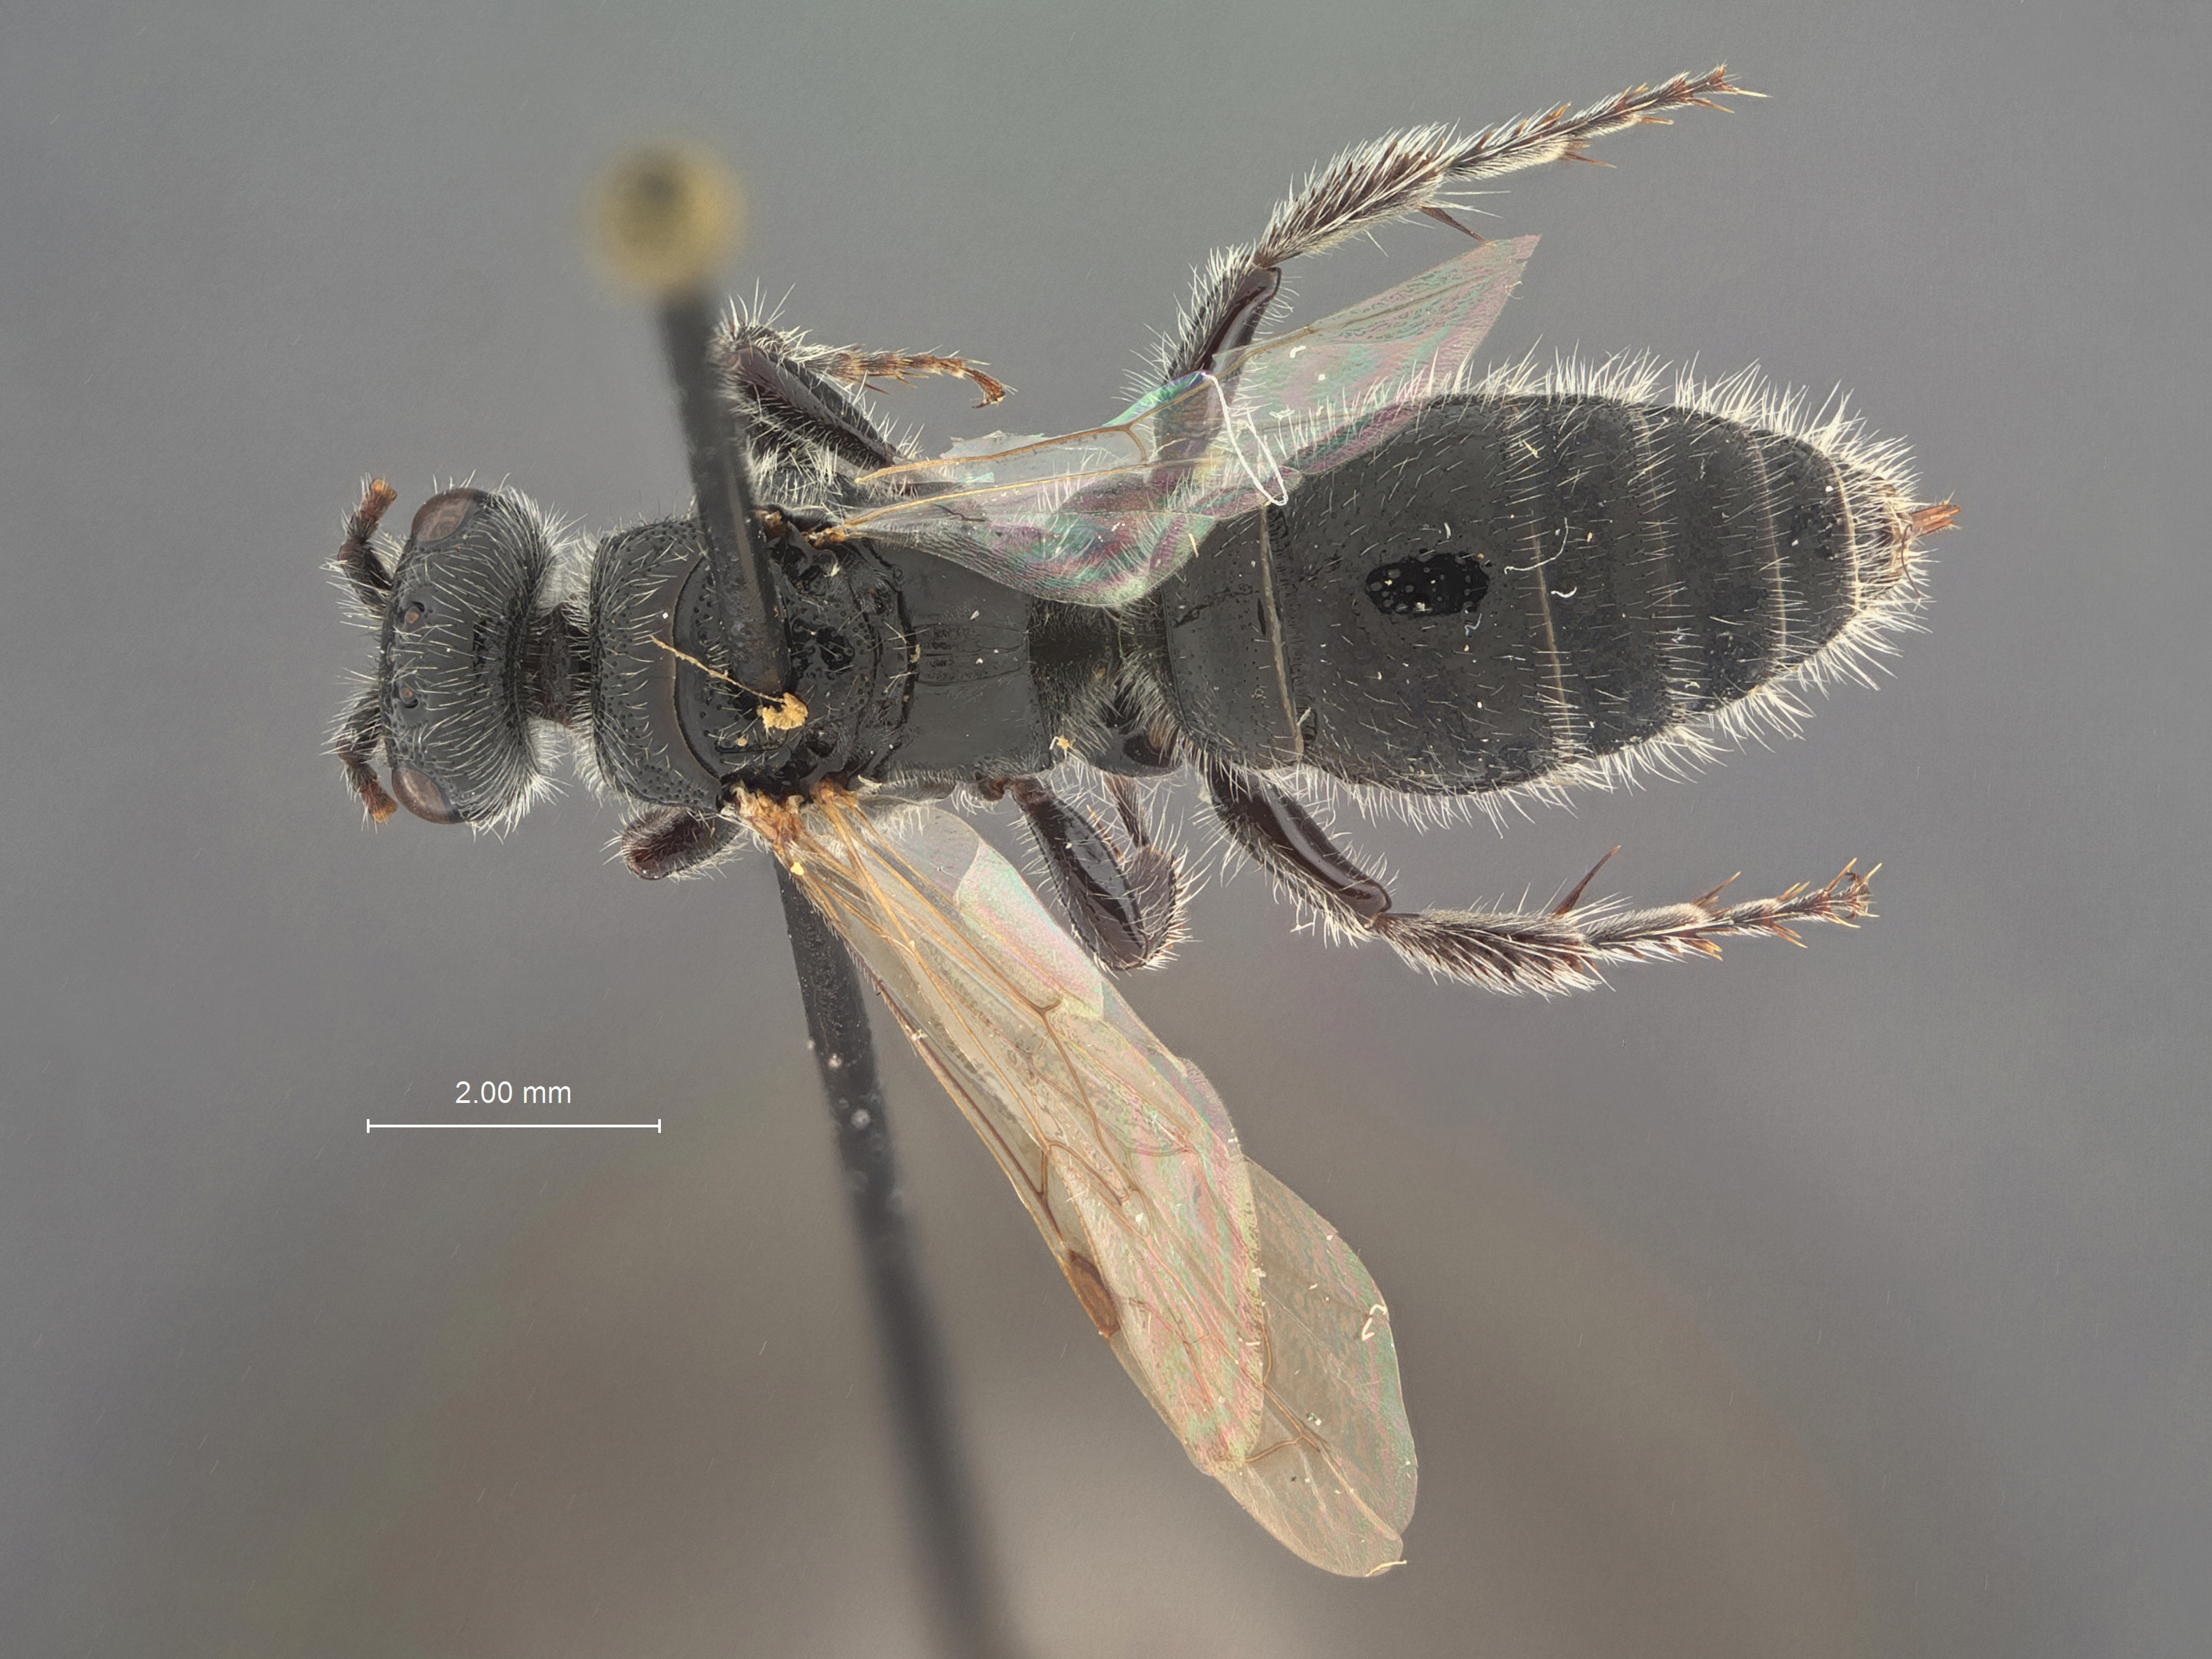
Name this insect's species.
Tiphia uvaldeae
